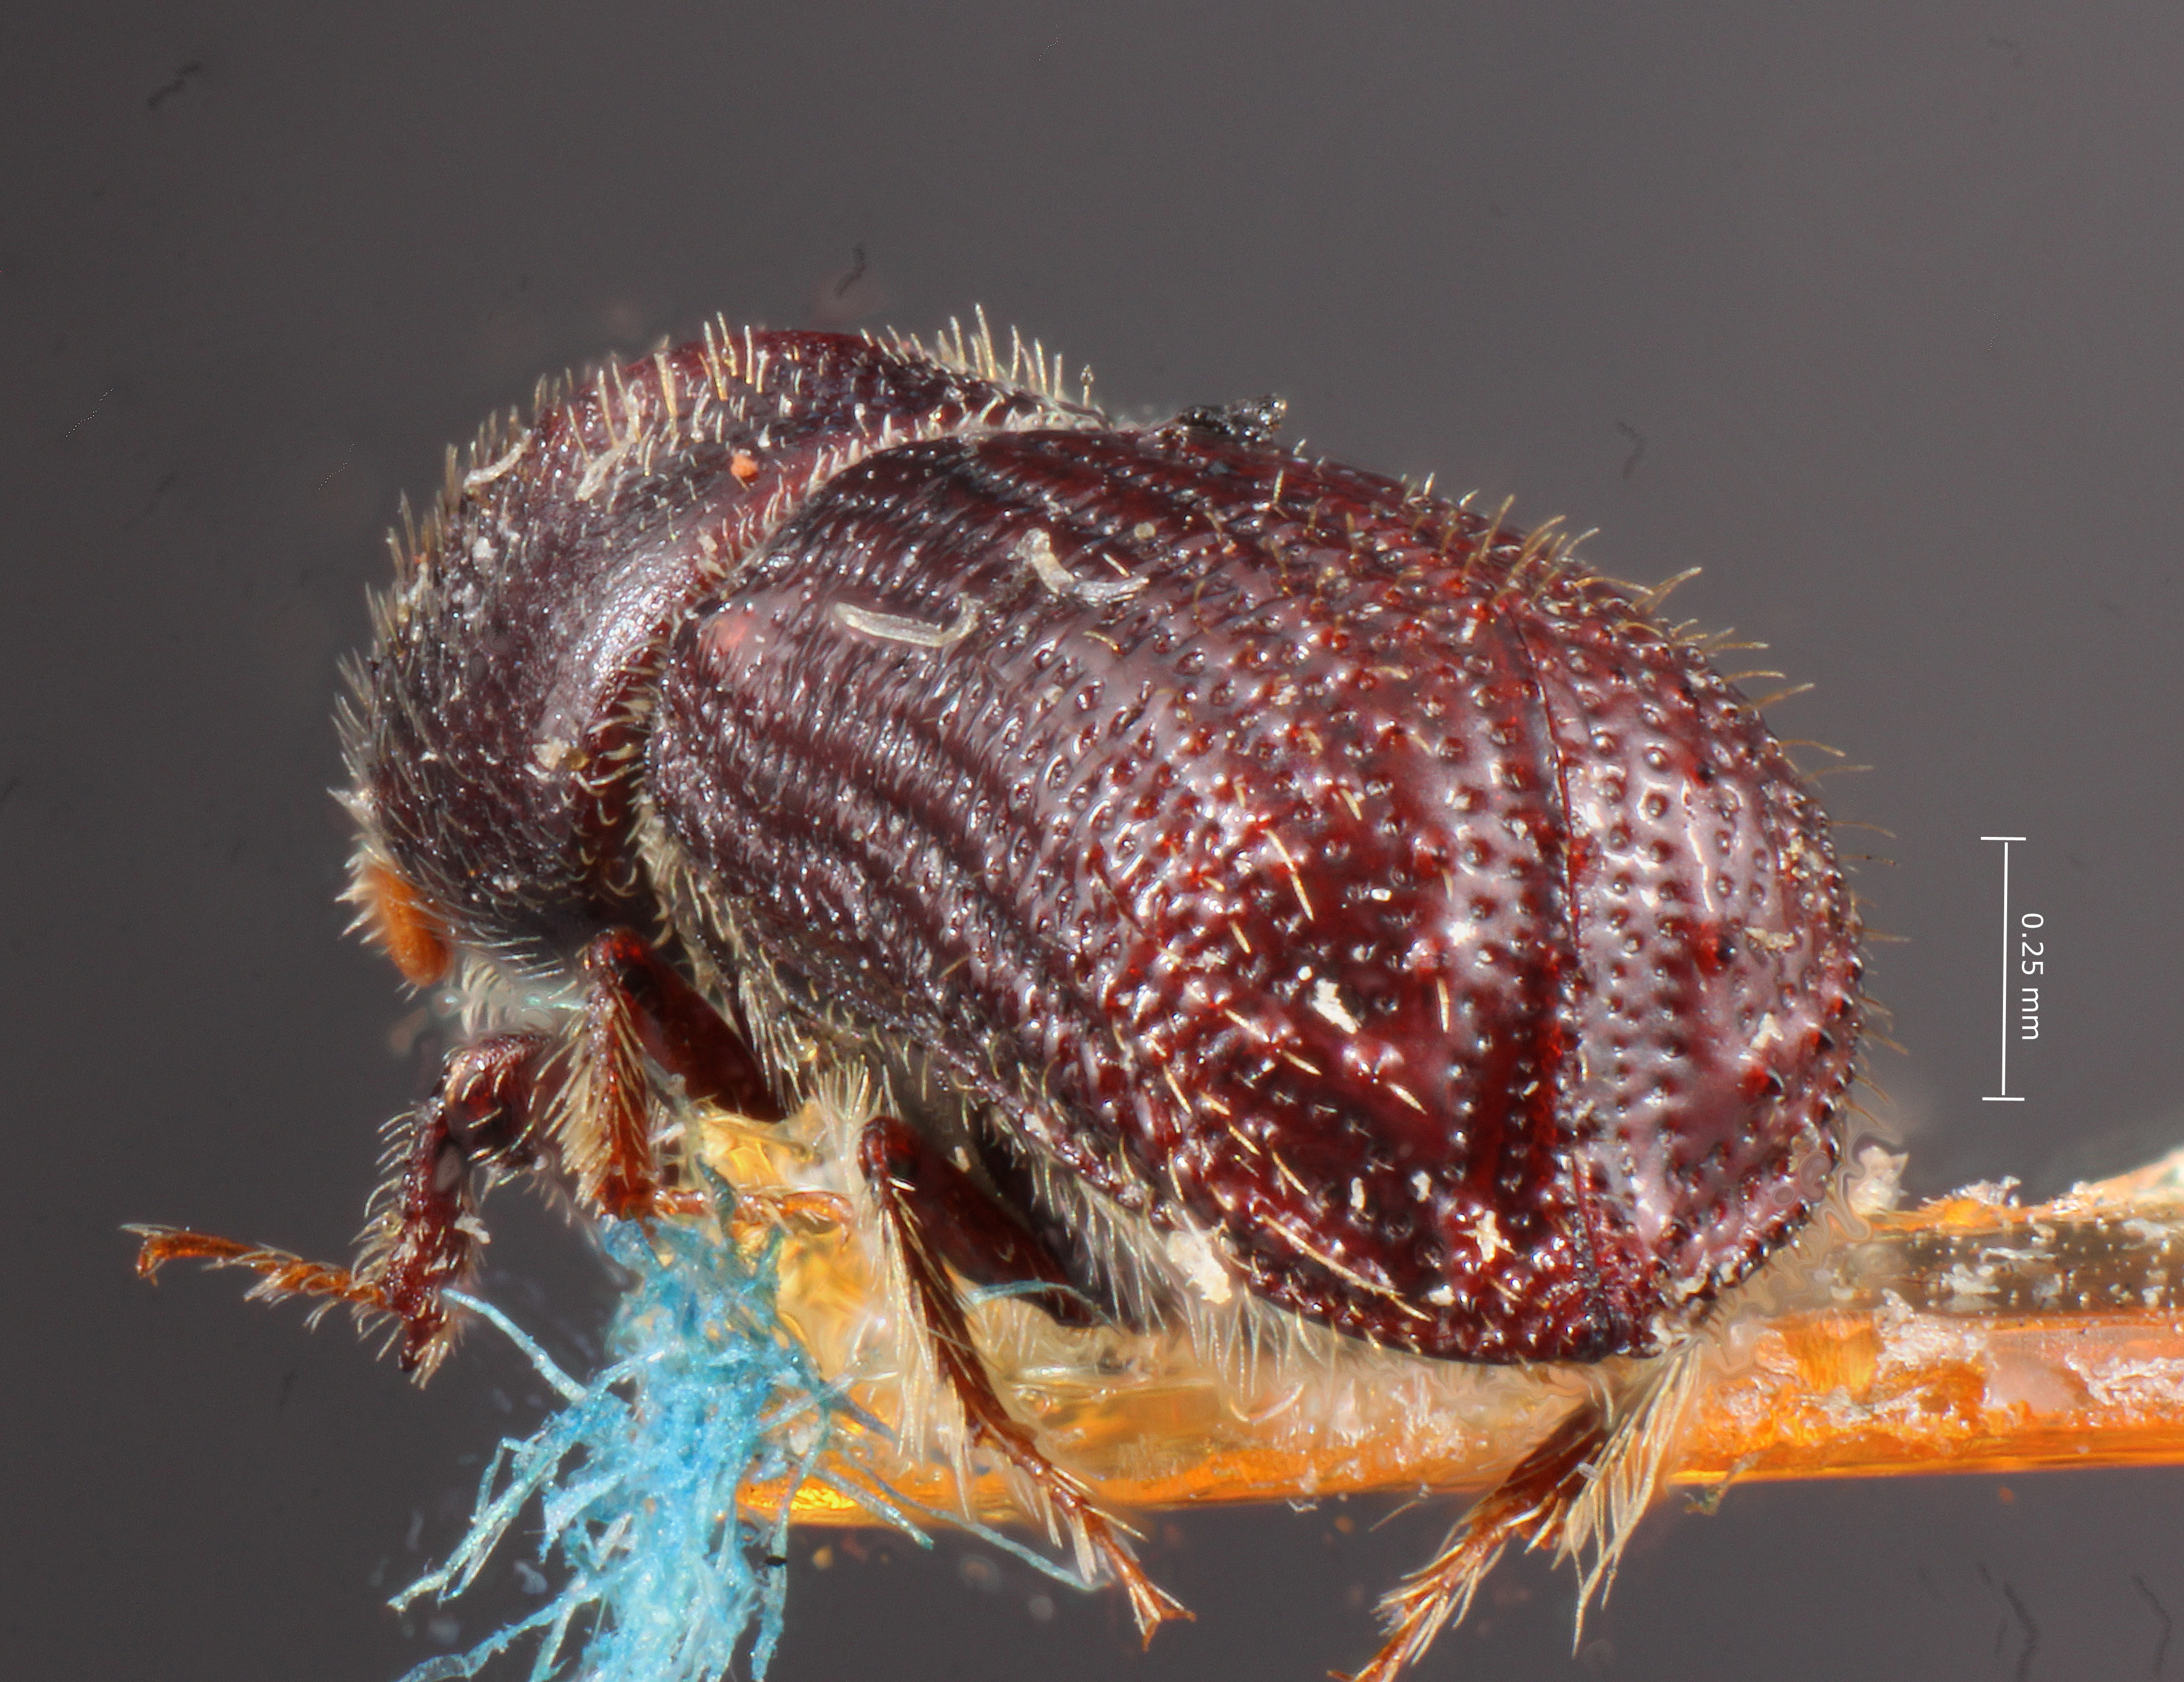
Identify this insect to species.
Micracis langstoni
